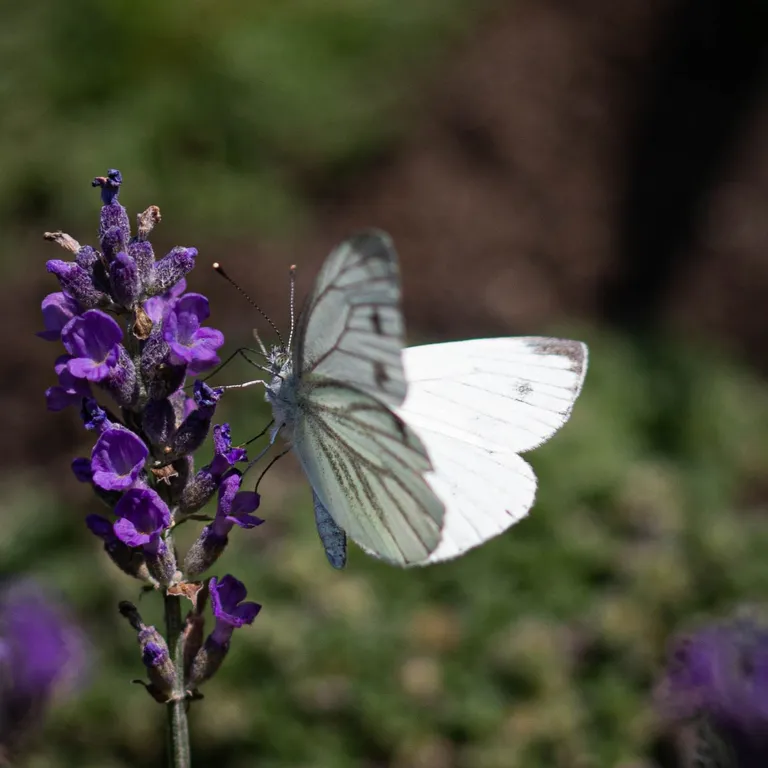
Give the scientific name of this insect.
Pieris napi
